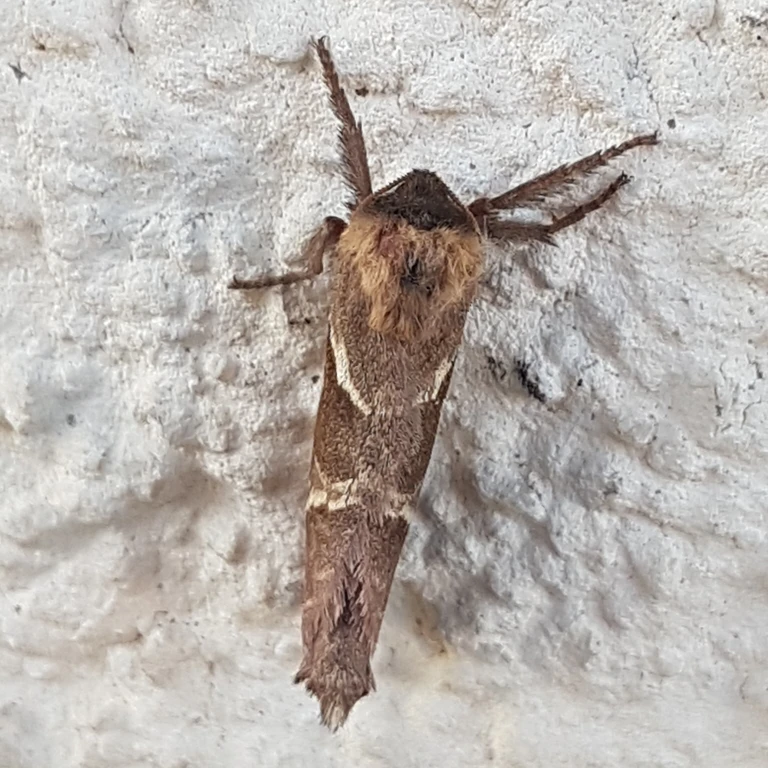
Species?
Triodia sylvina
